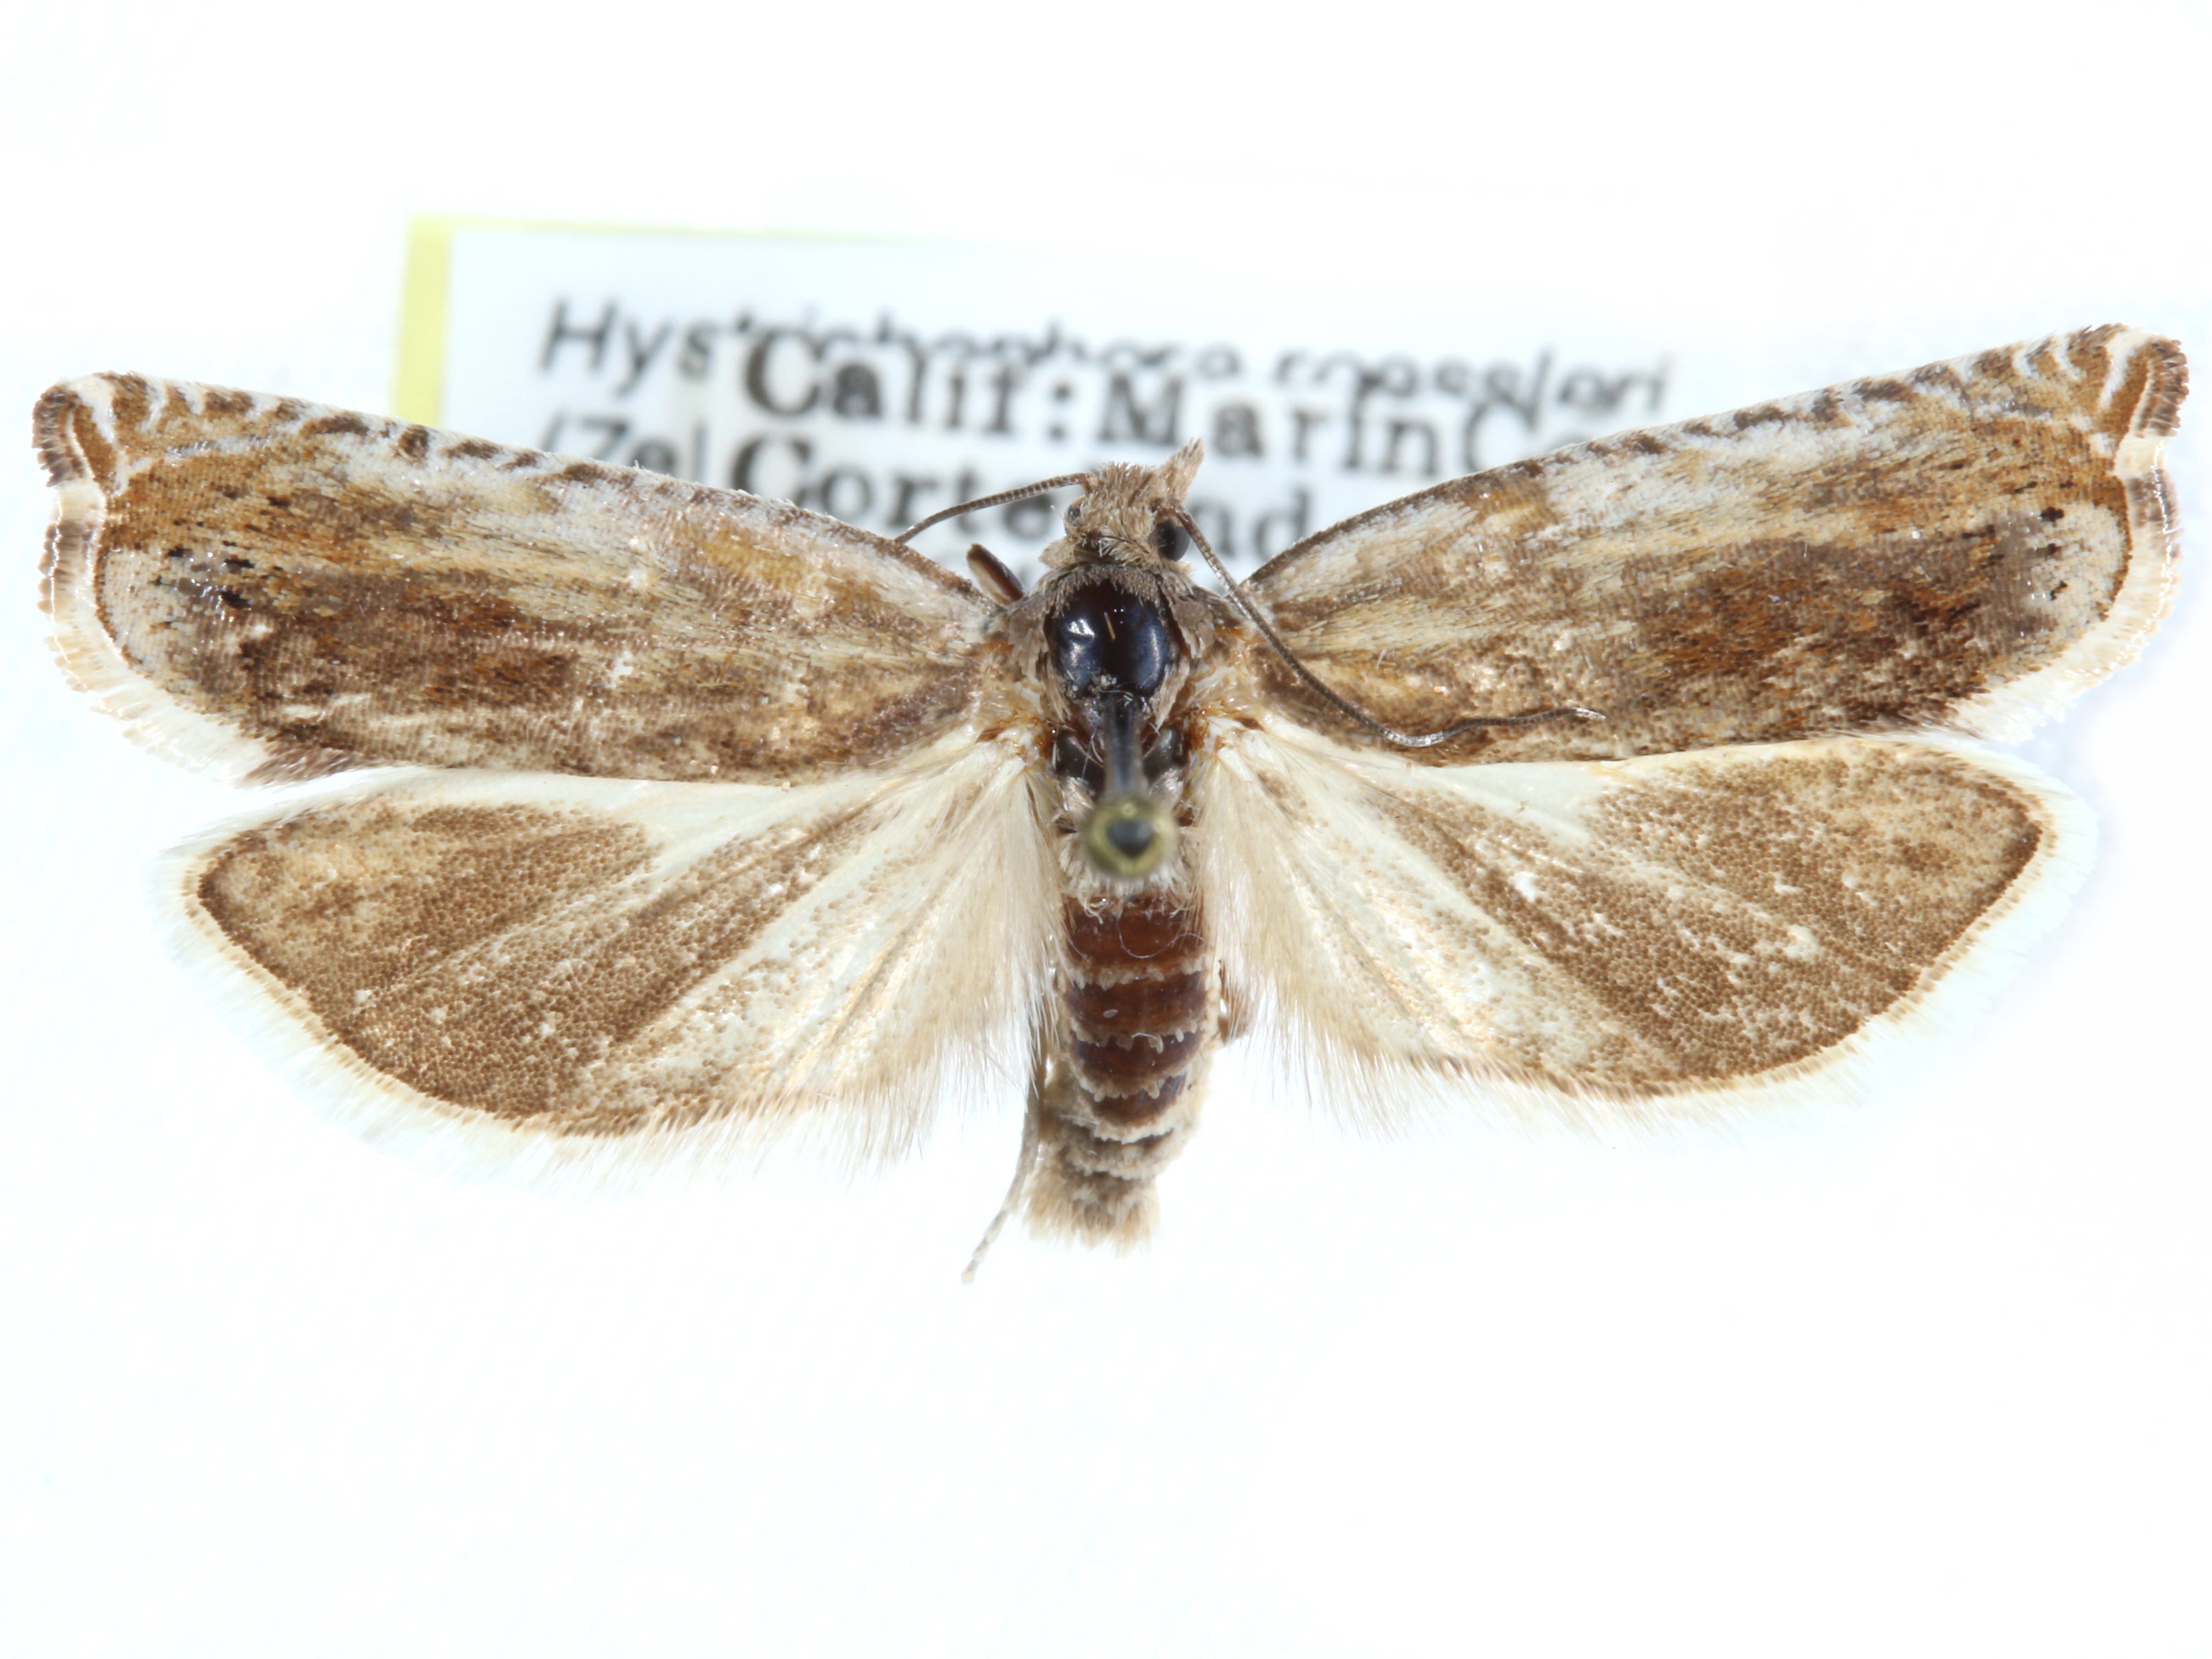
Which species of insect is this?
Hystrichophora roessleri
